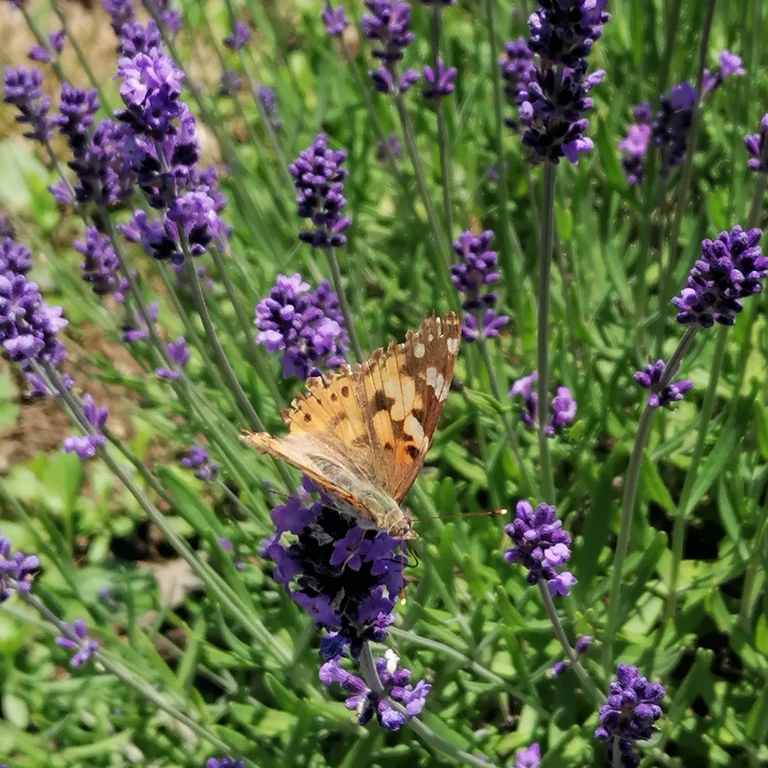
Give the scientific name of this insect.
Vanessa cardui
